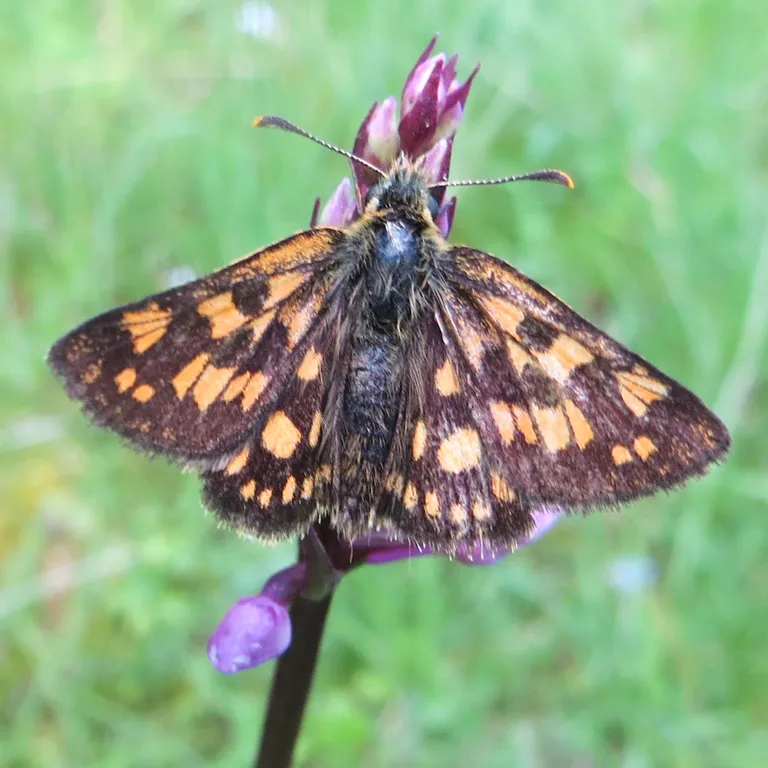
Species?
Carterocephalus palaemon
